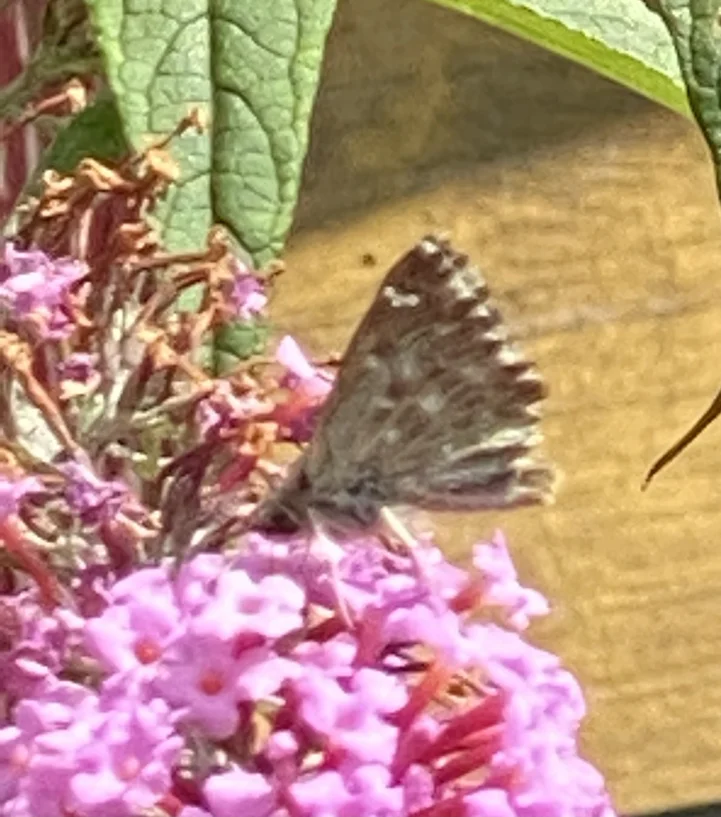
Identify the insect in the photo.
Carcharodus alceae
